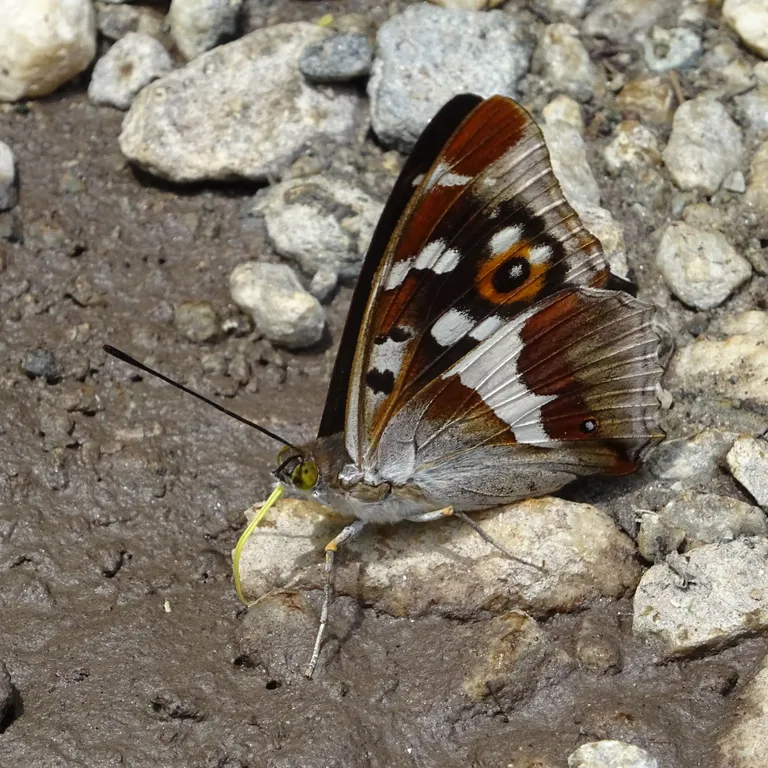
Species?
Apatura iris
